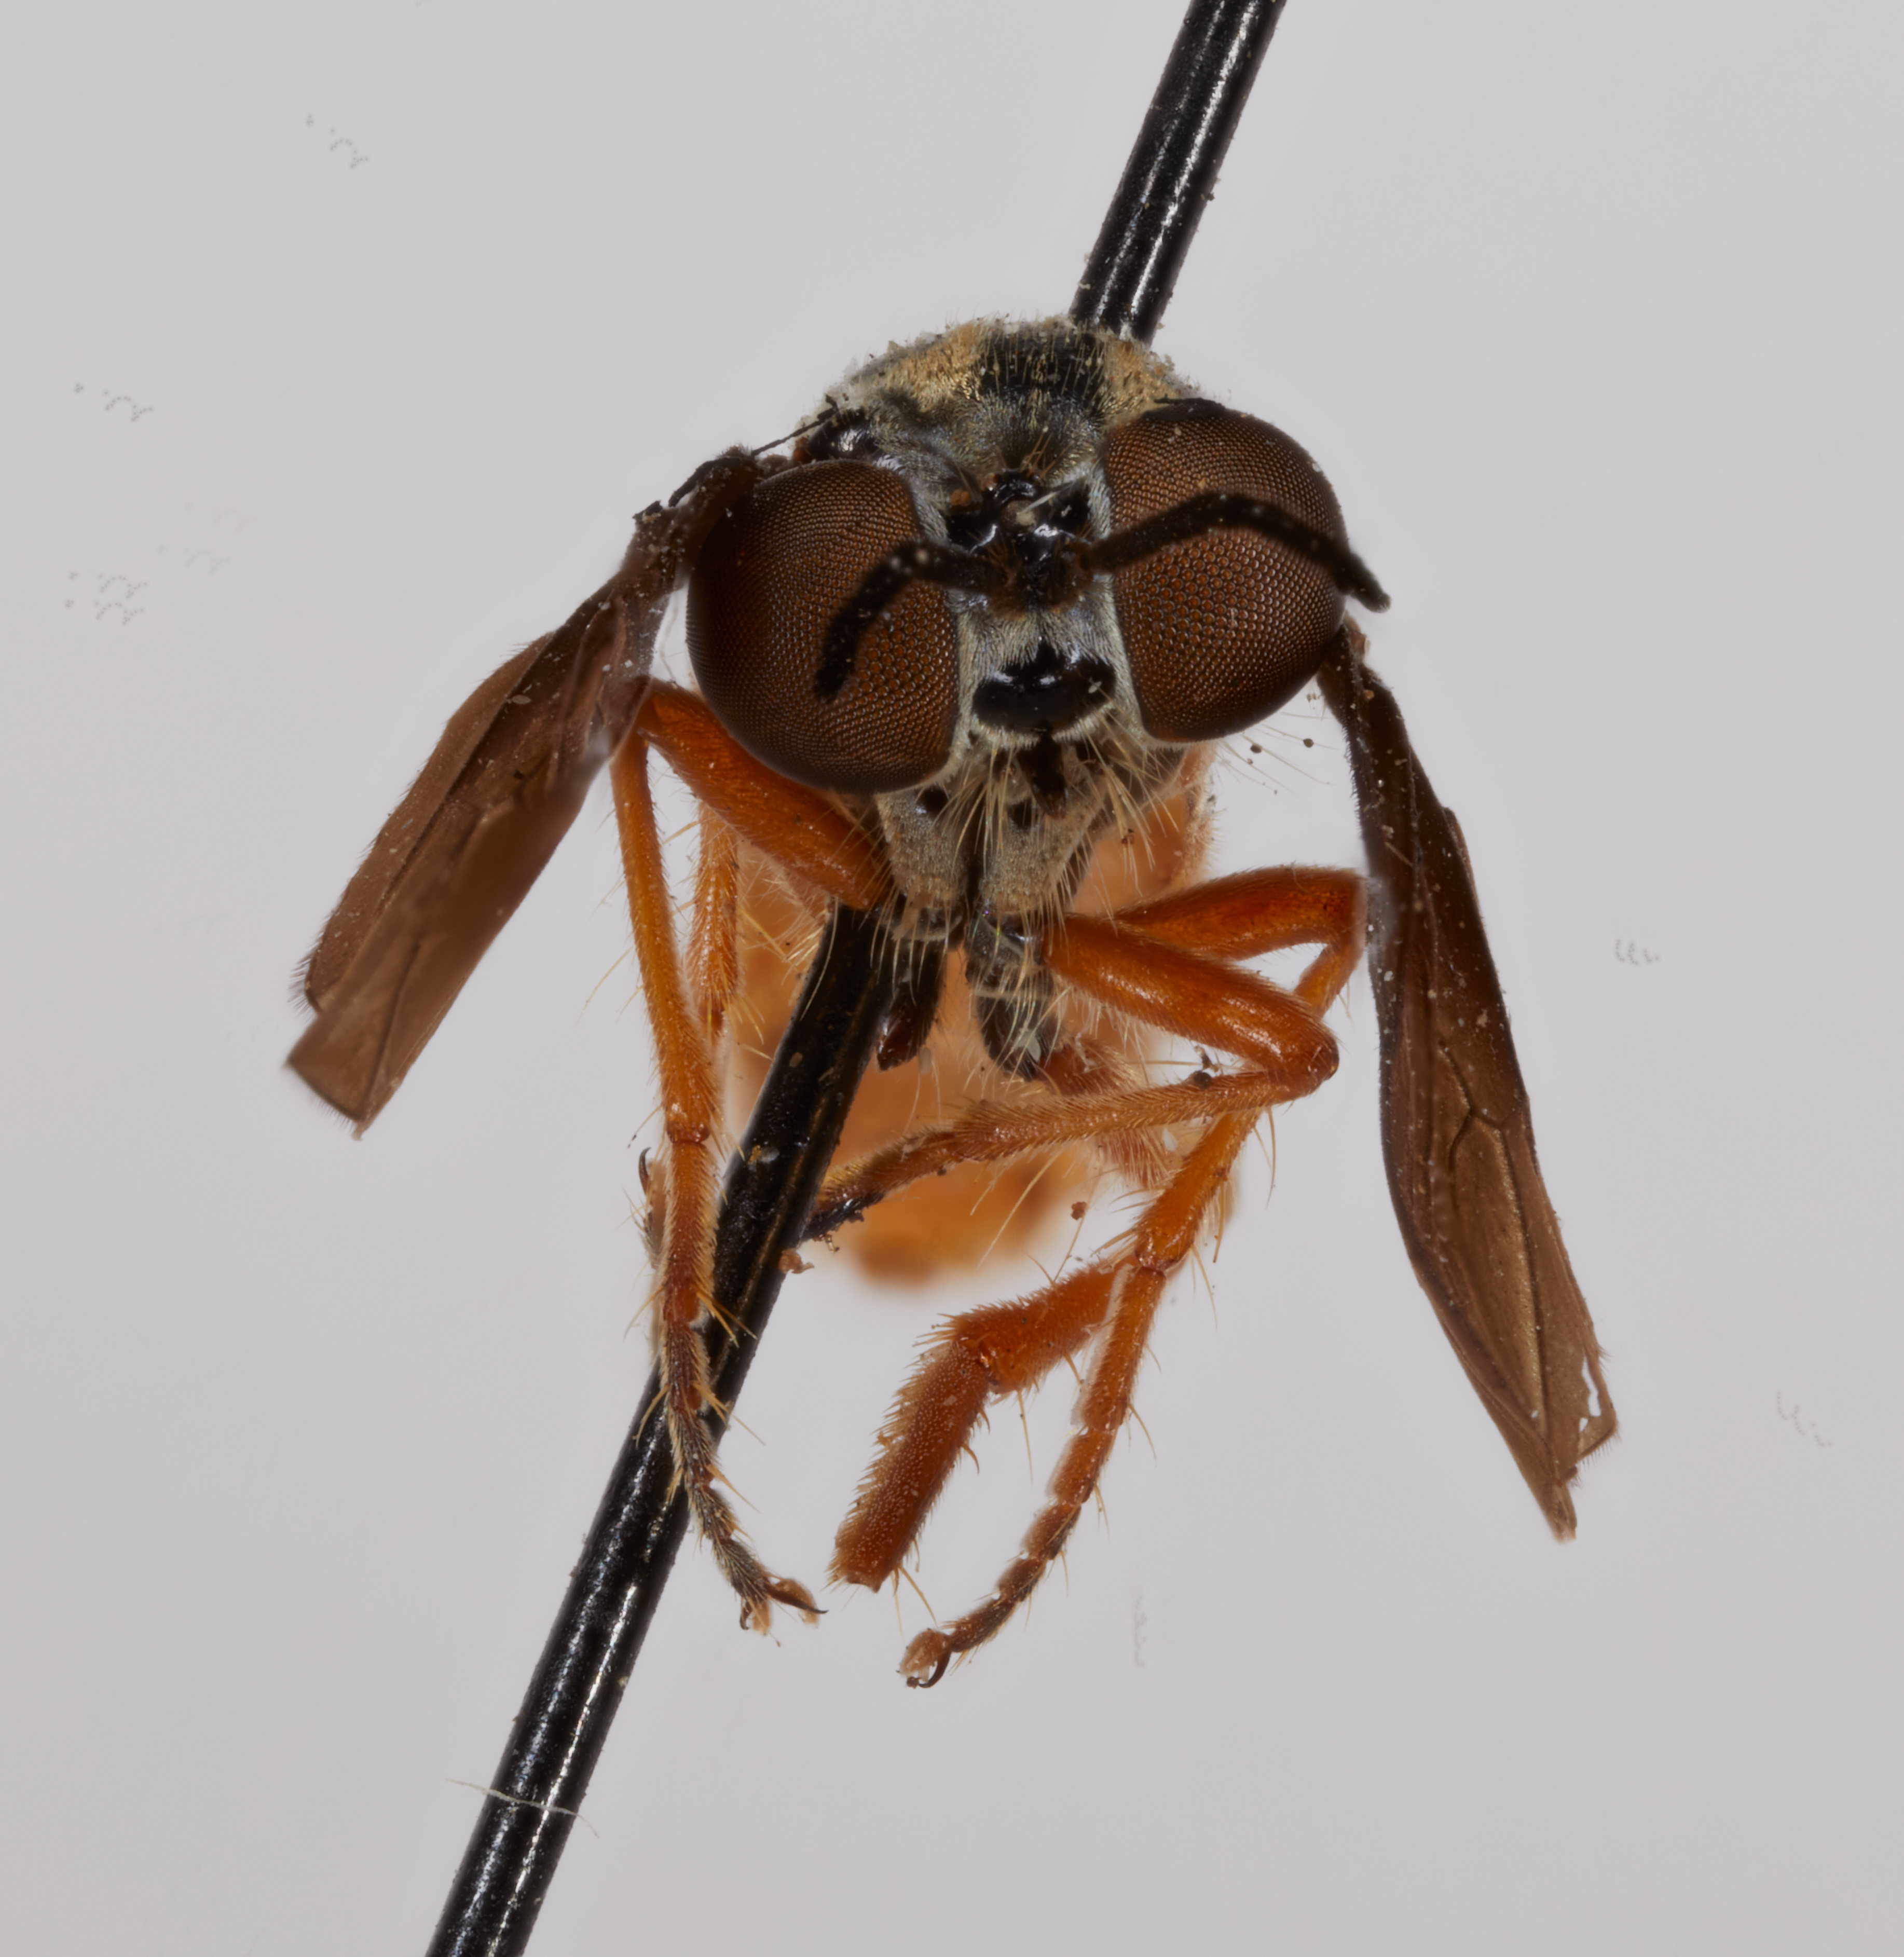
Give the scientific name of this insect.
Rhipidocephala mirabilis
